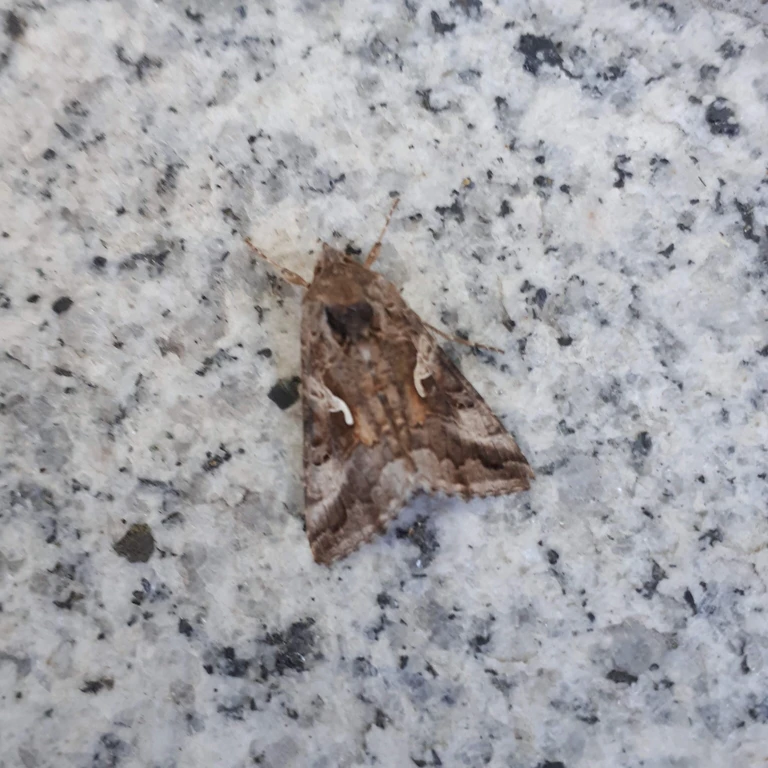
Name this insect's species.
Autographa gamma
